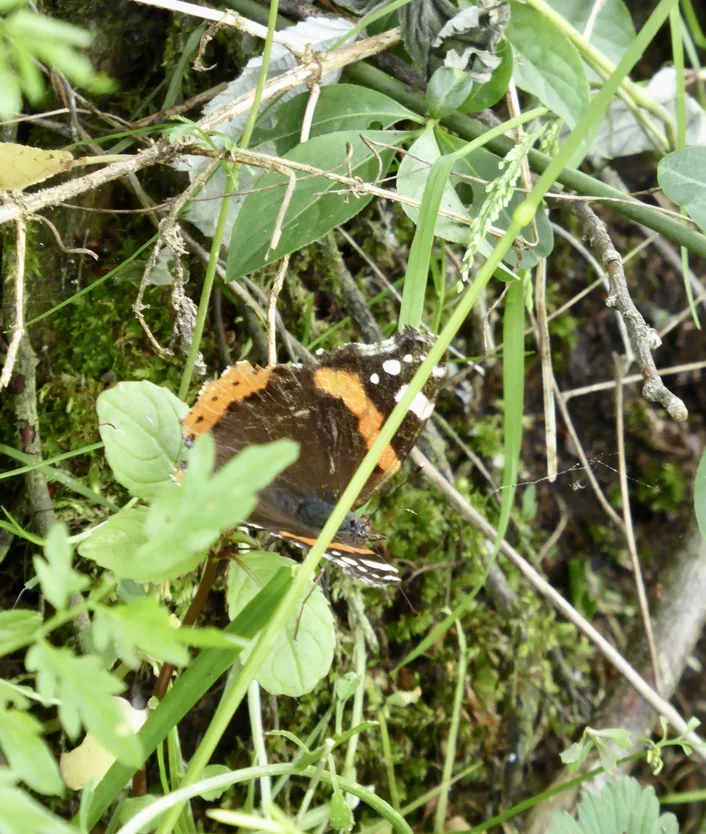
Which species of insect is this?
Vanessa atalanta
